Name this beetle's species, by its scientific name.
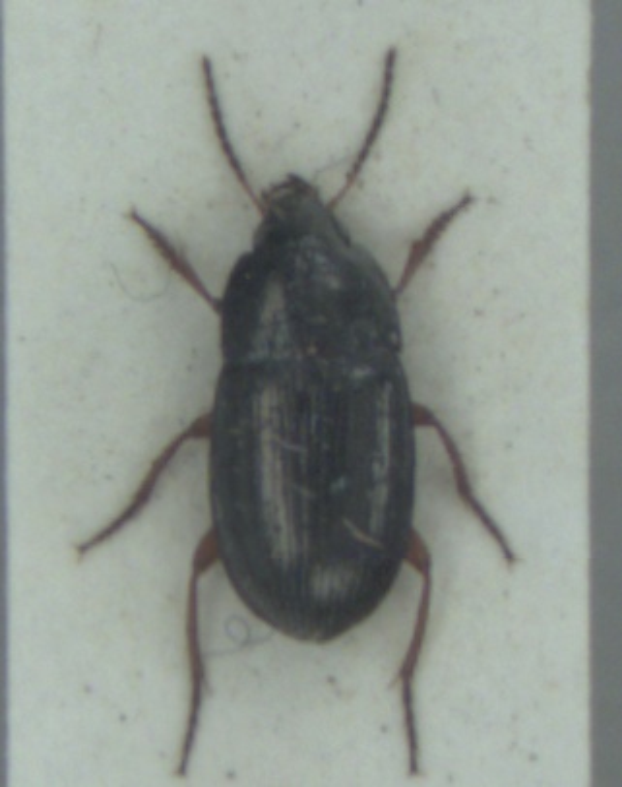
Amara familiaris
